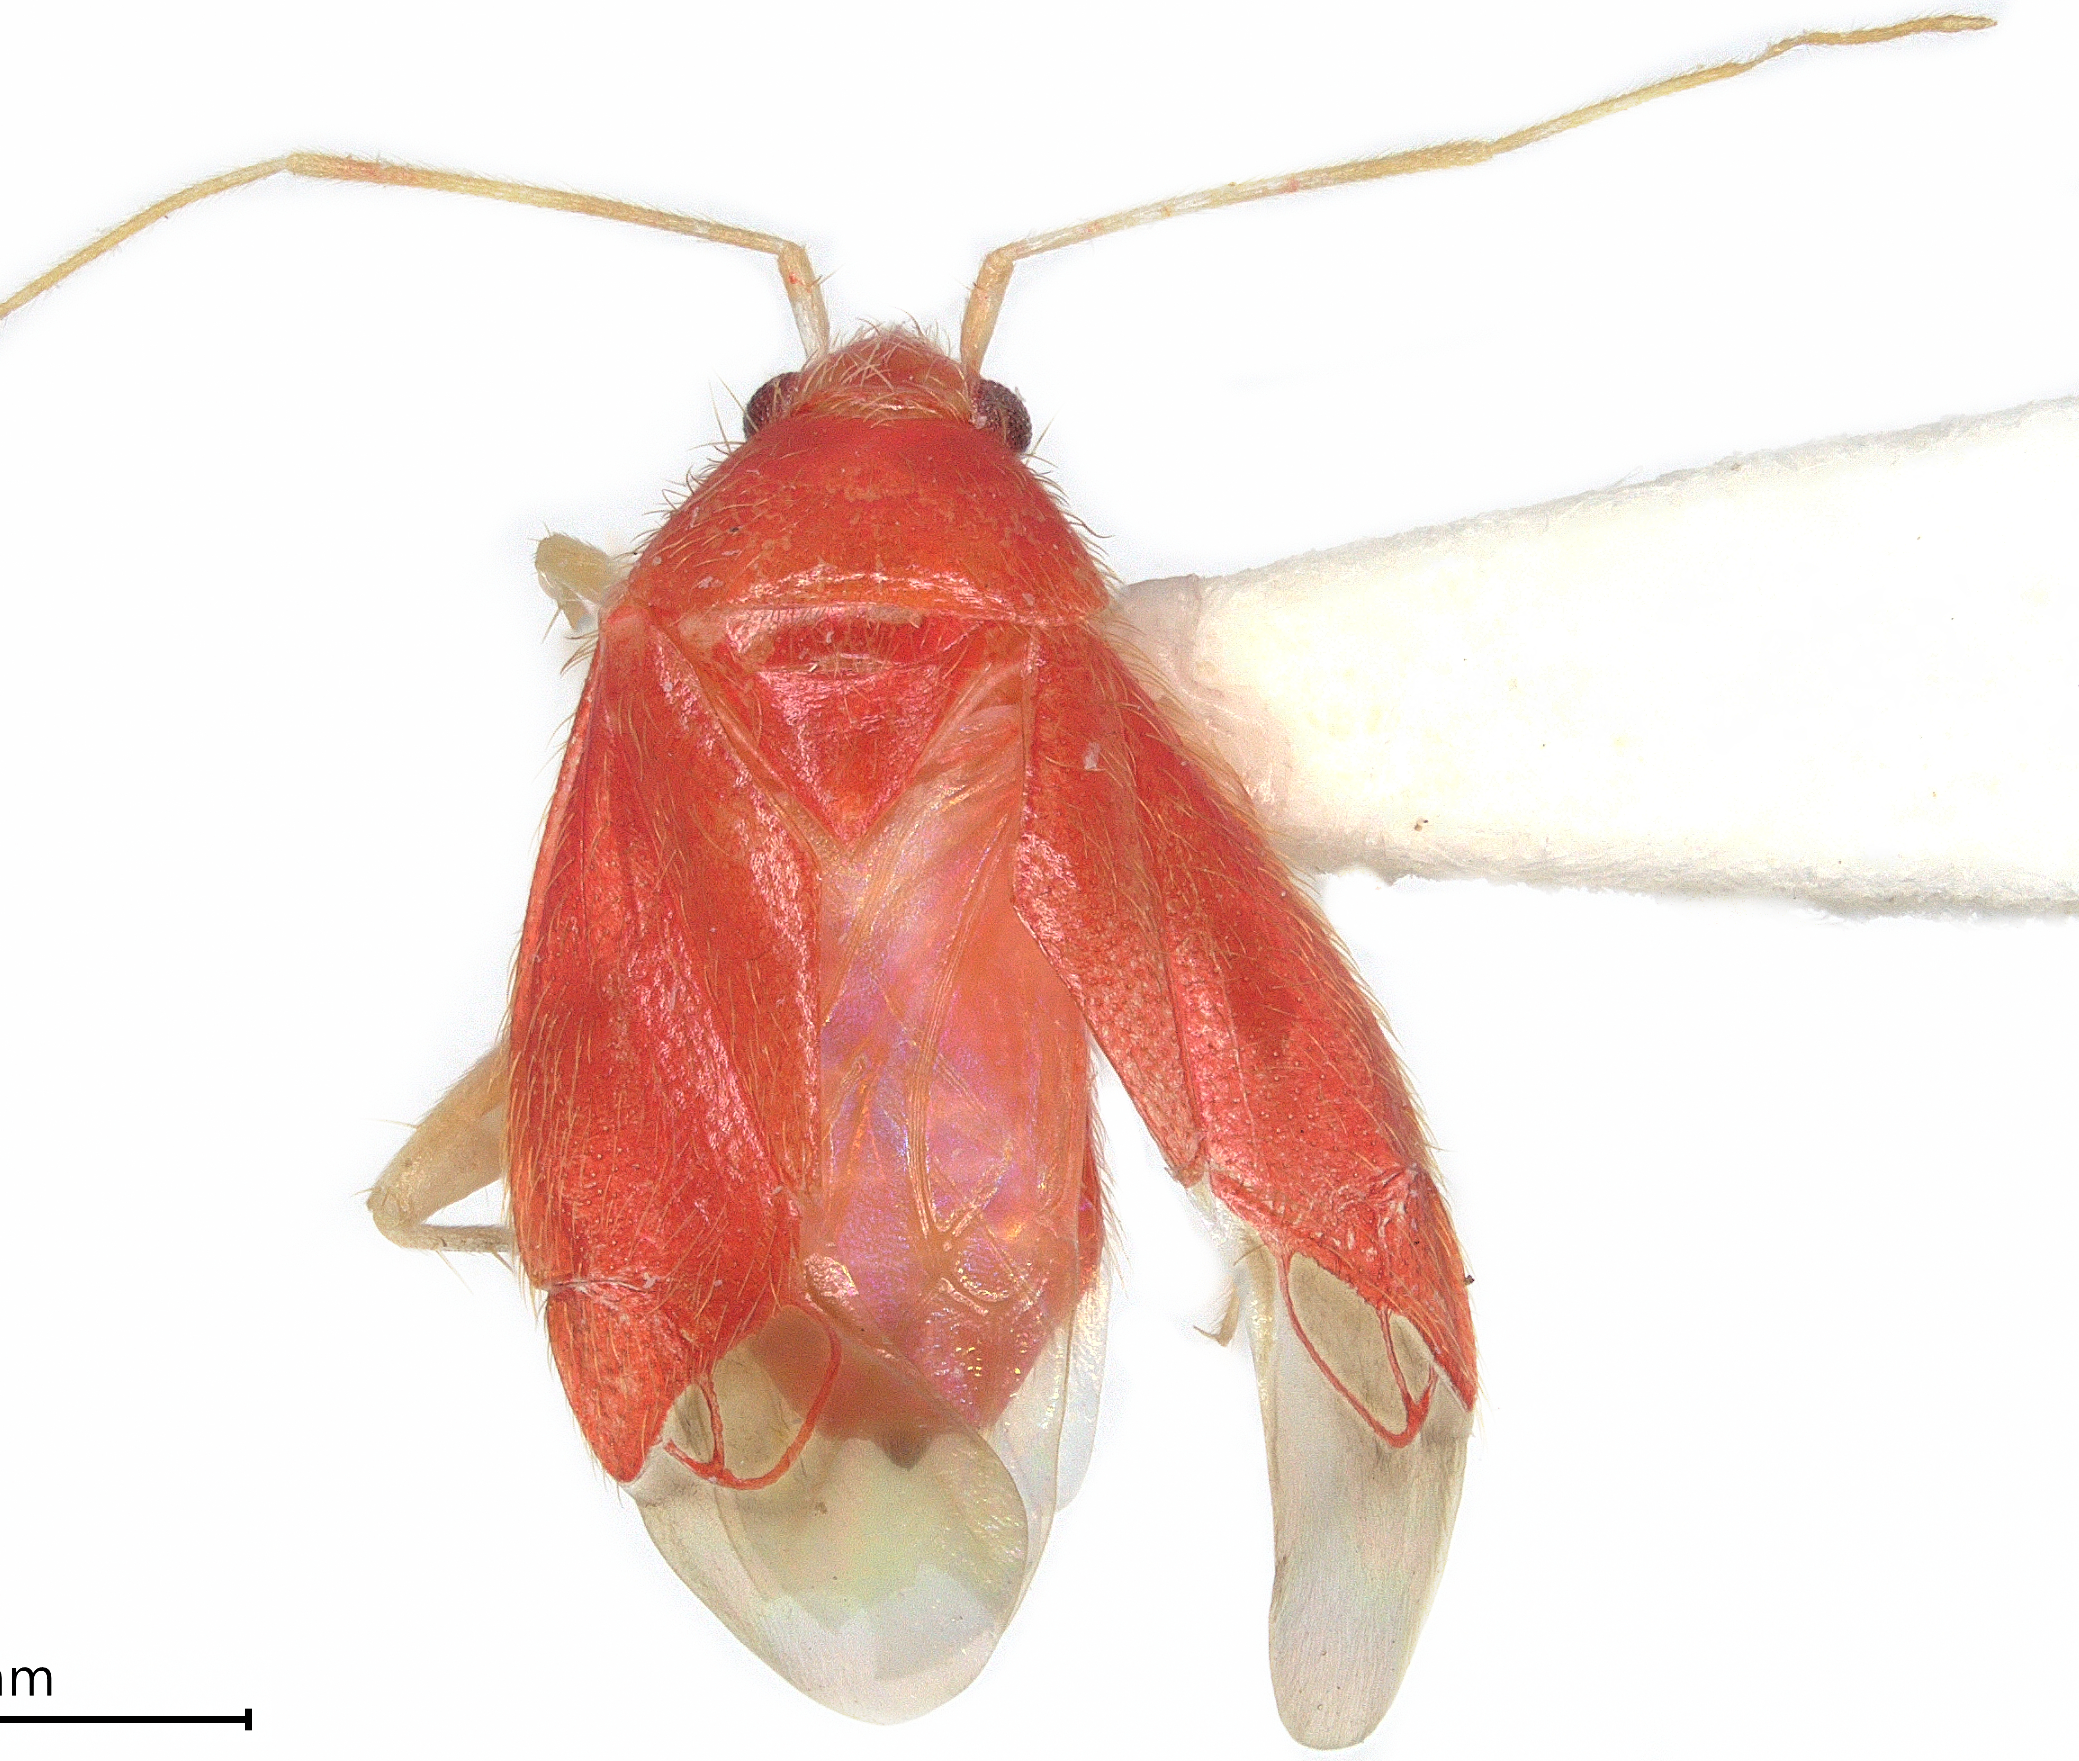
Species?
Sthenaropsidea mcateei
